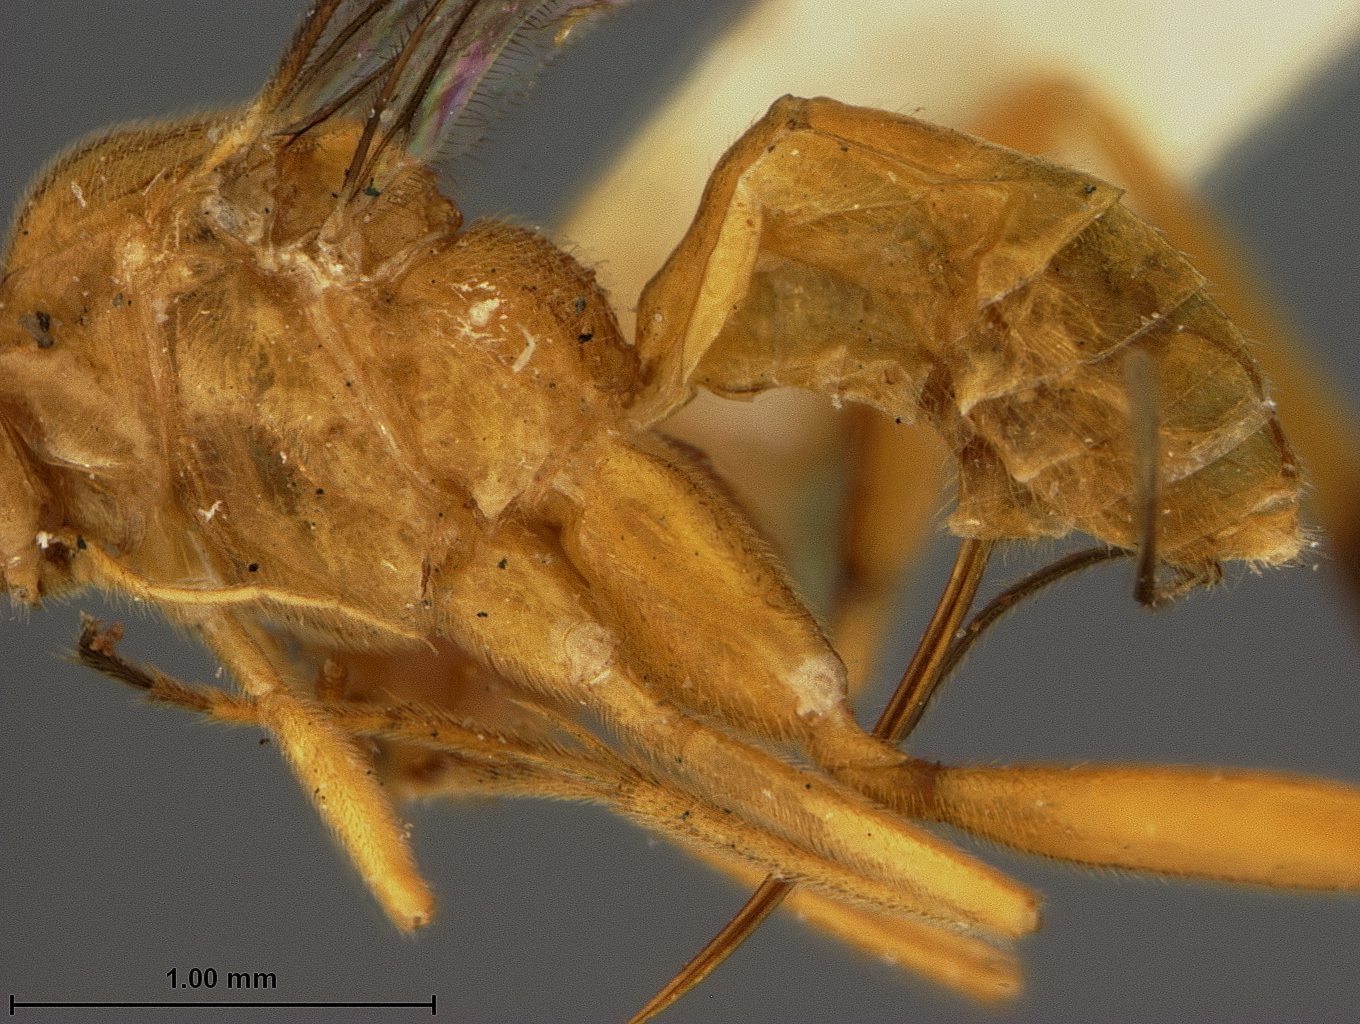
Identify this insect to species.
Stantonia flava
